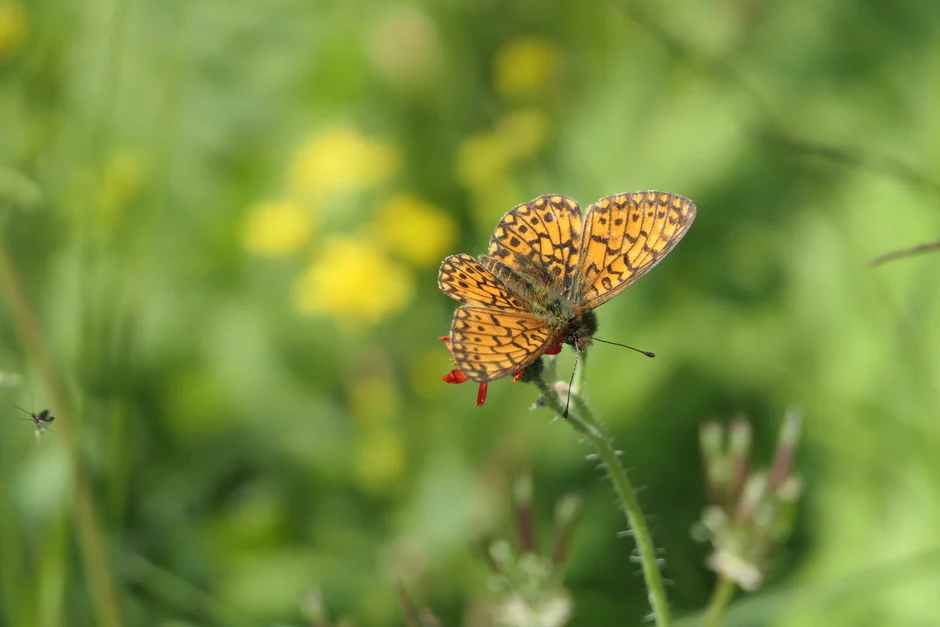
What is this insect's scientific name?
Boloria selene
